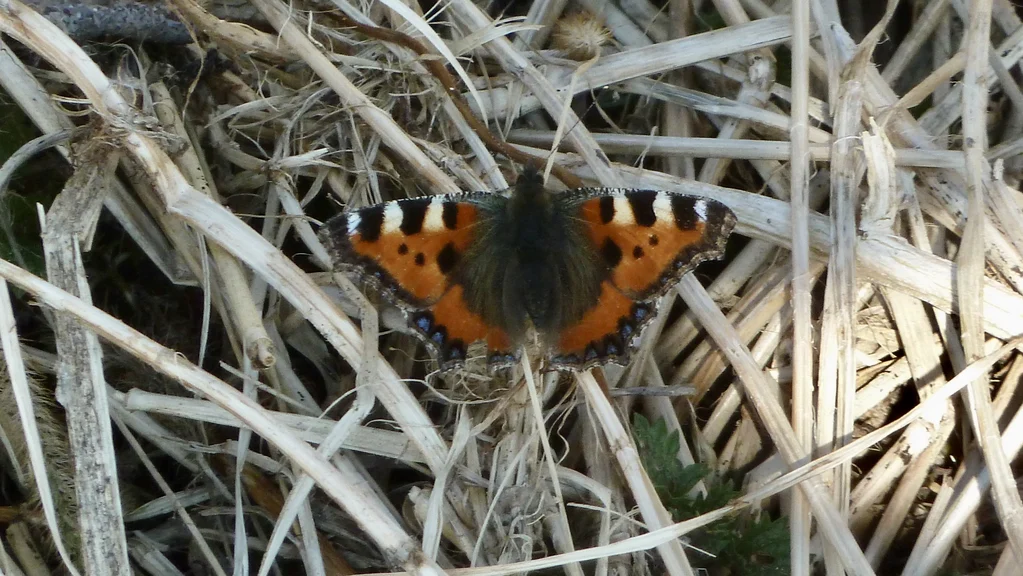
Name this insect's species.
Aglais urticae
